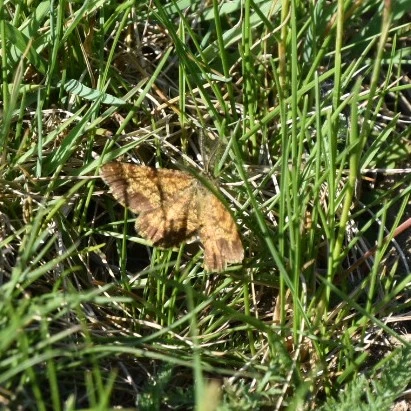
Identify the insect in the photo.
Ematurga atomaria
